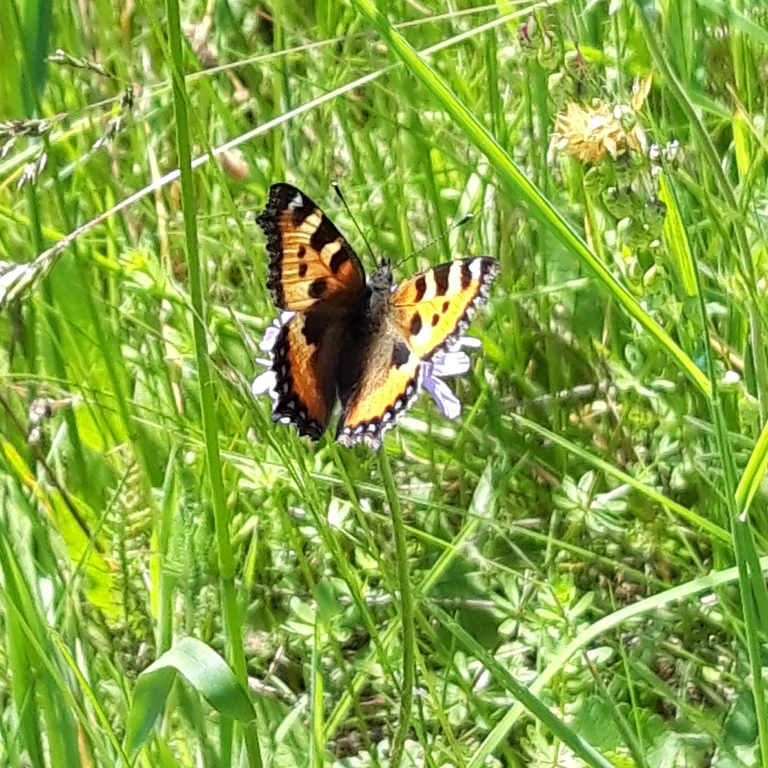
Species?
Aglais urticae
